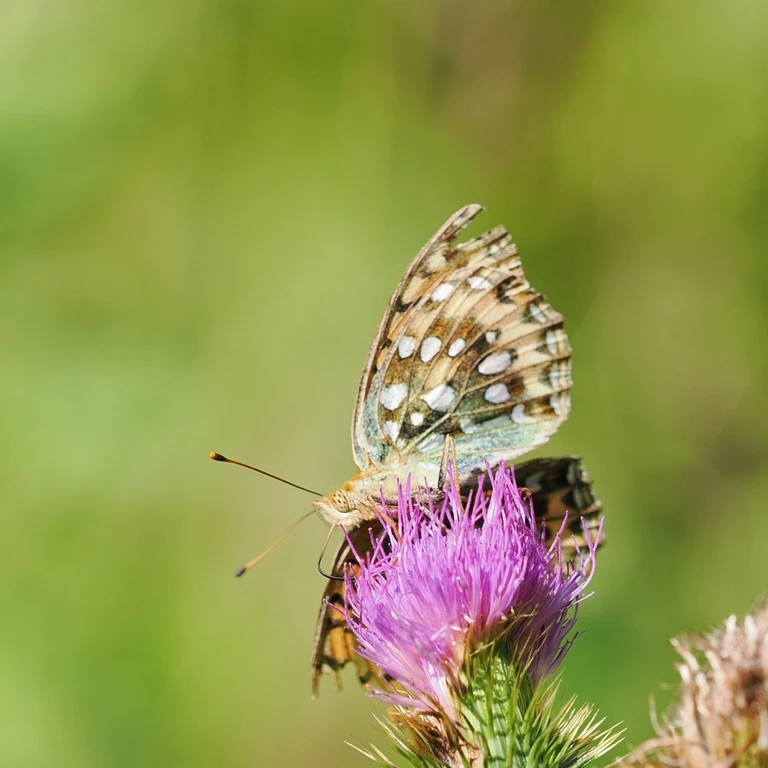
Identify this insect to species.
Speyeria aglaja
